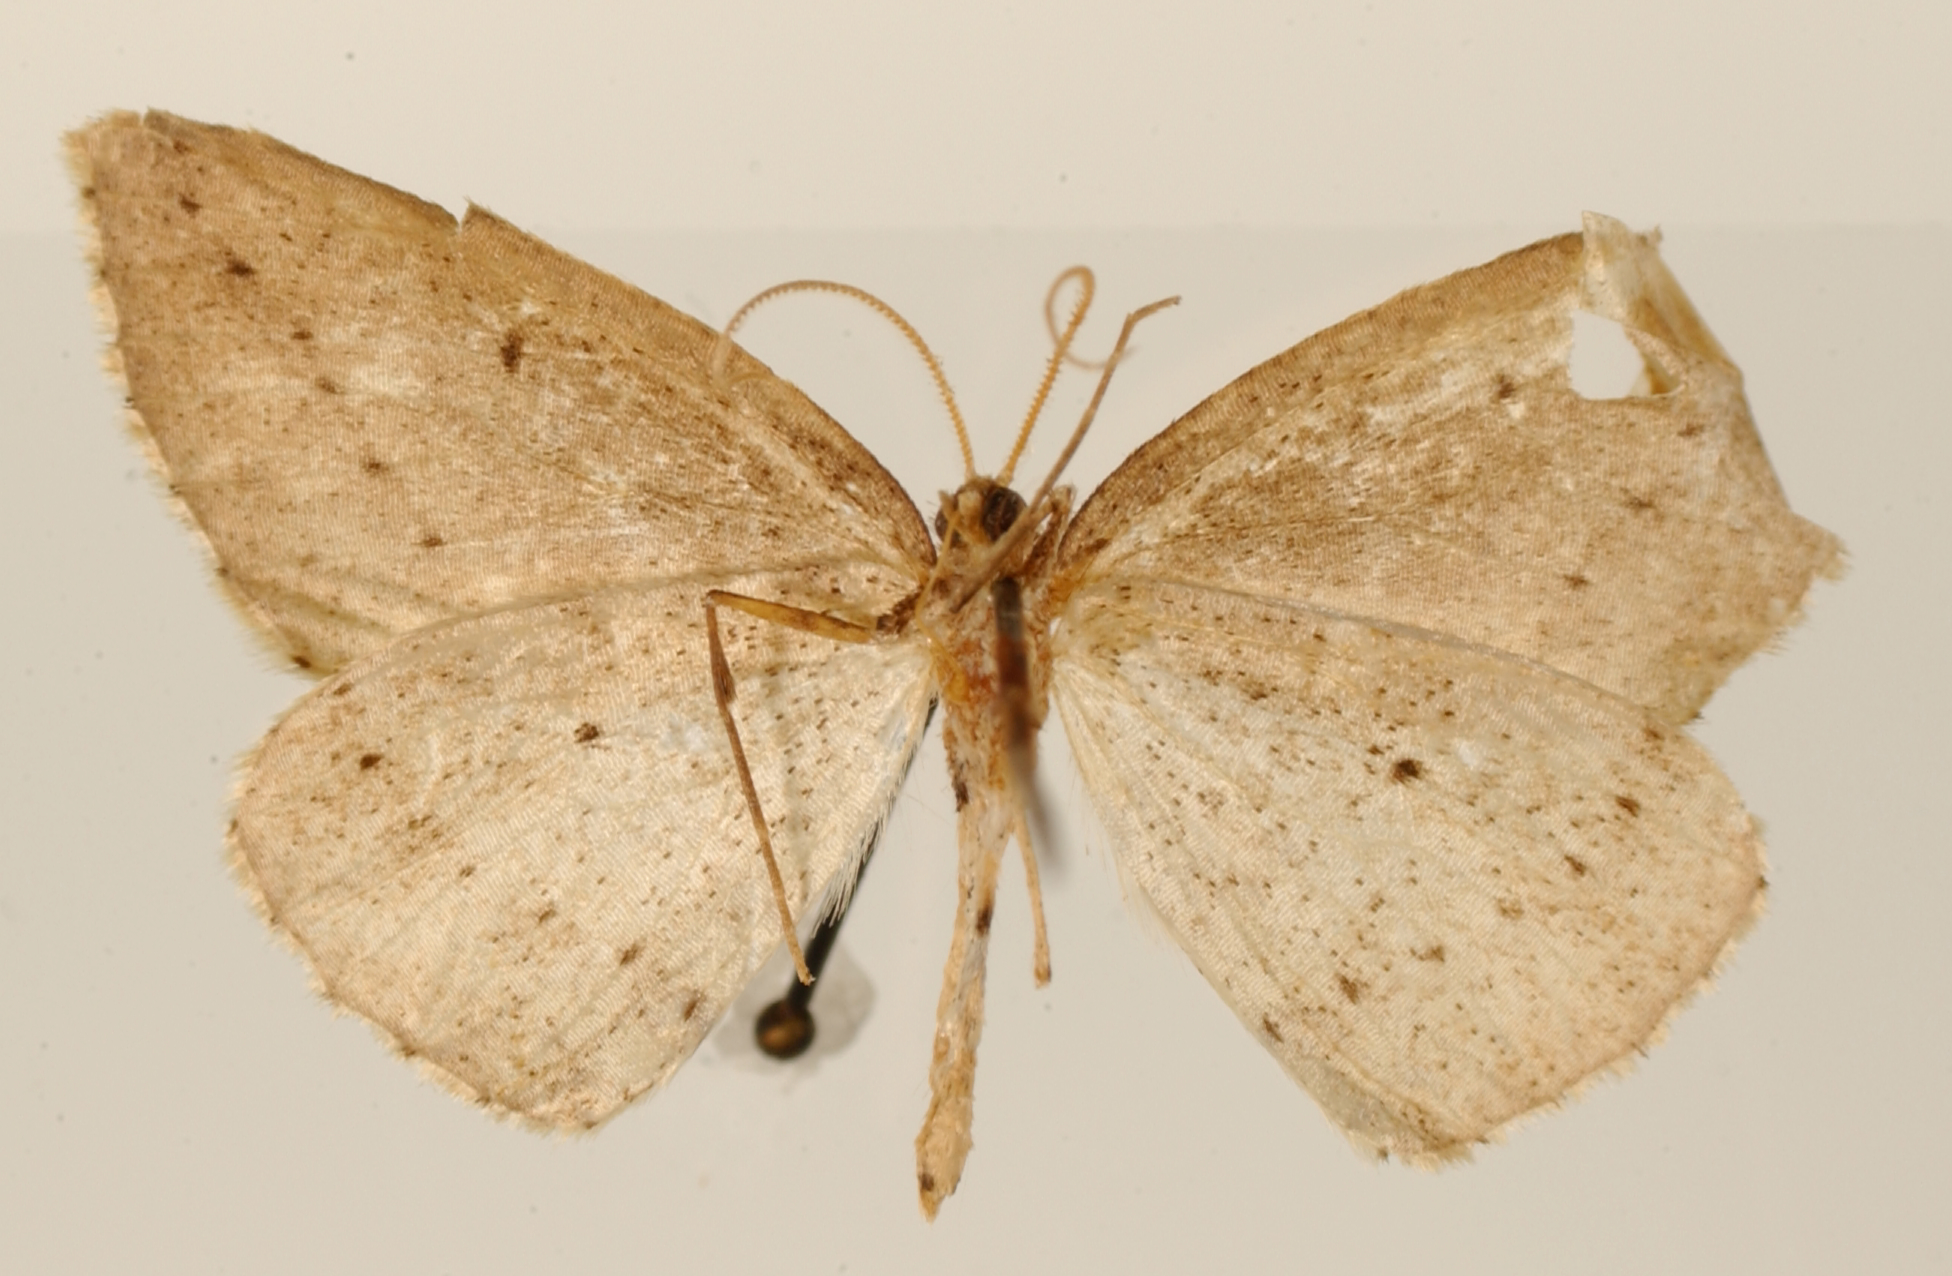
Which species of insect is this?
Mesedra pulverulenta
